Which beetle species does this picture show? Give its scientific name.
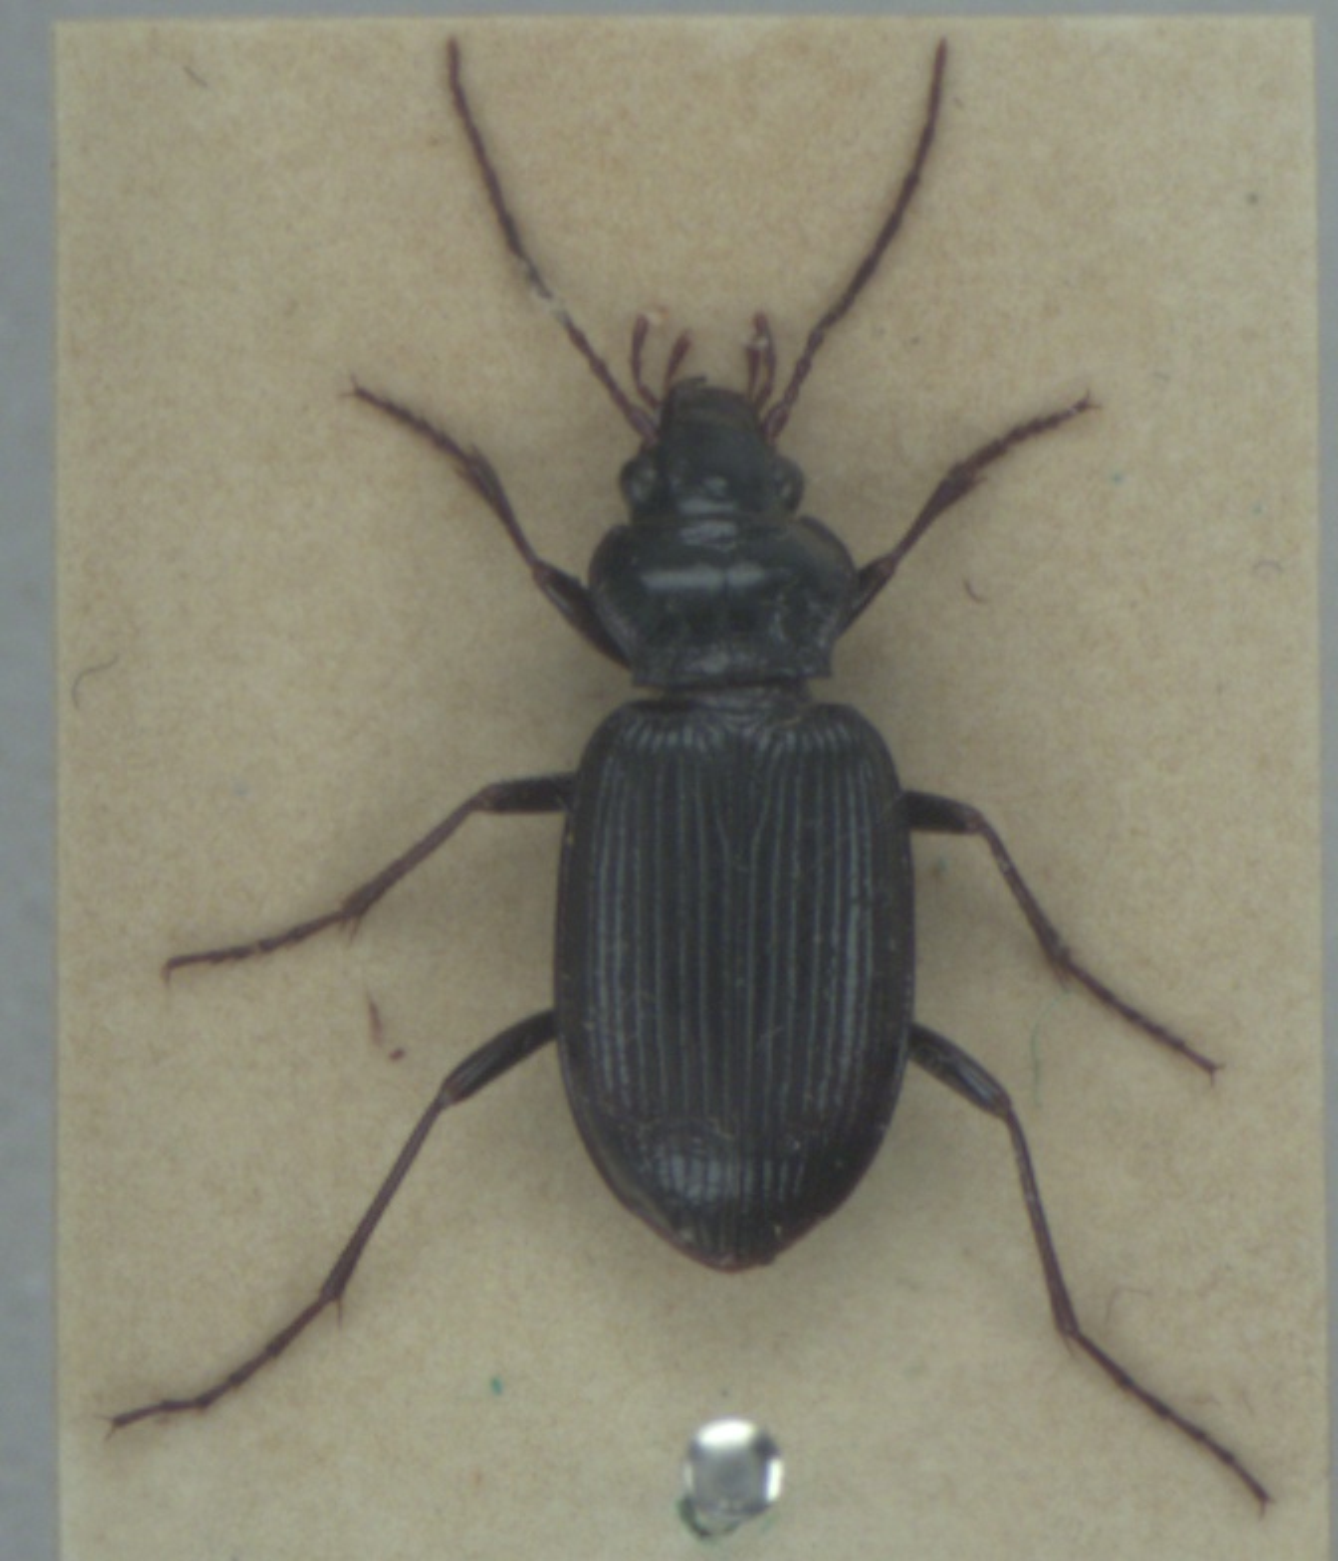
Nebria brevicollis
